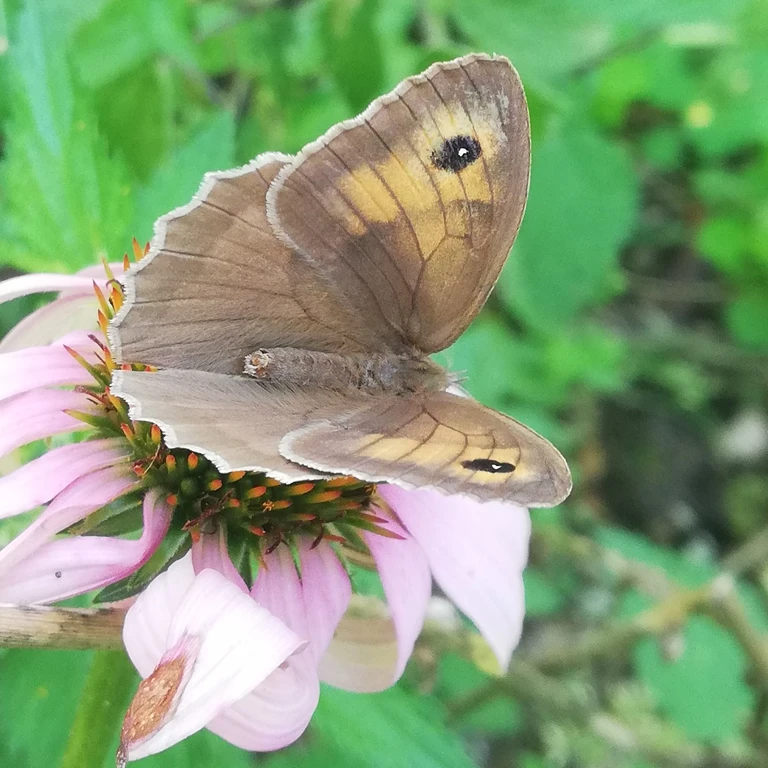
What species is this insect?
Maniola jurtina
